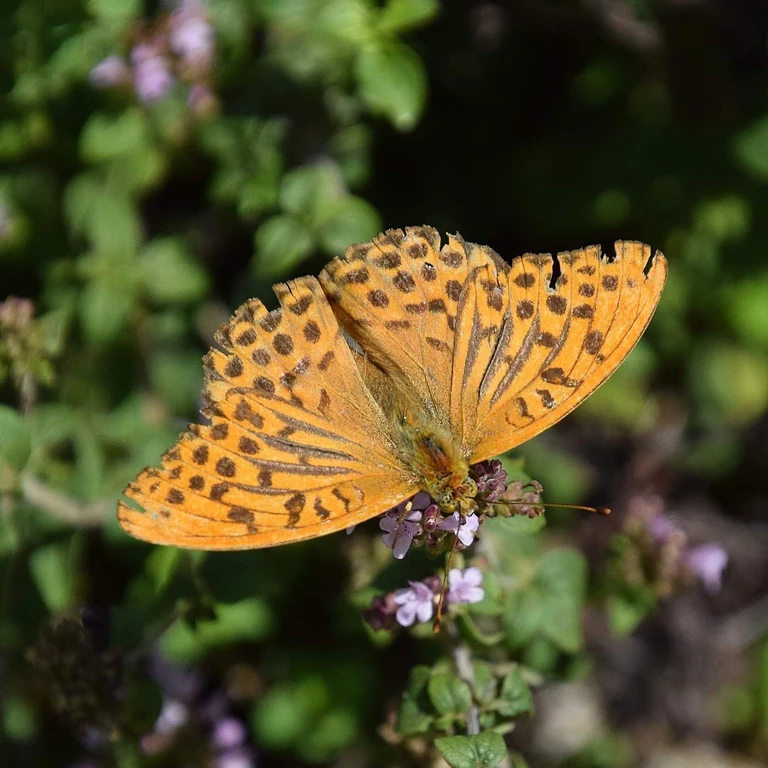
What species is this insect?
Argynnis paphia
